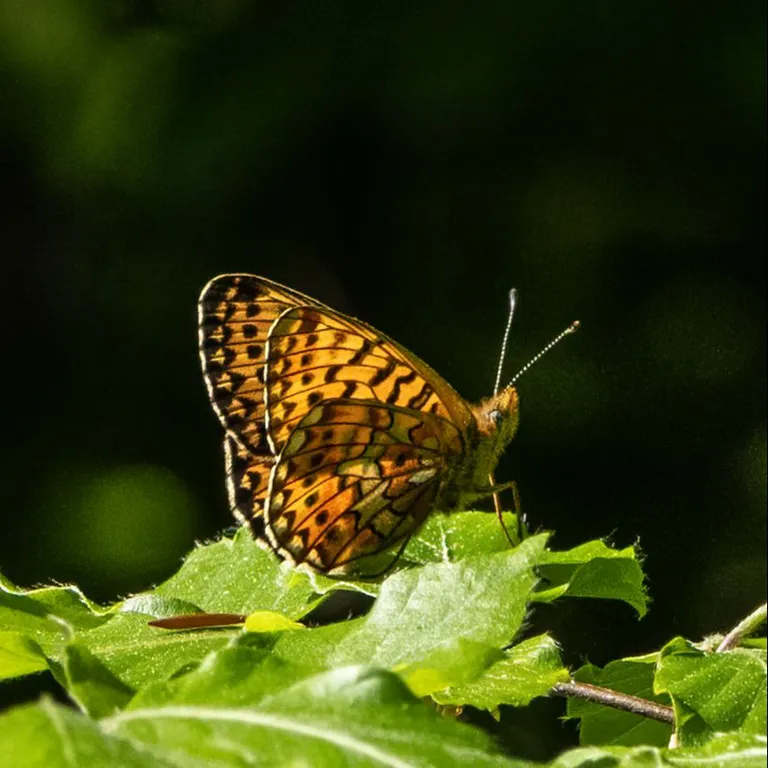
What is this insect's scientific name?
Boloria euphrosyne (also Clossiana euphrosyne)
